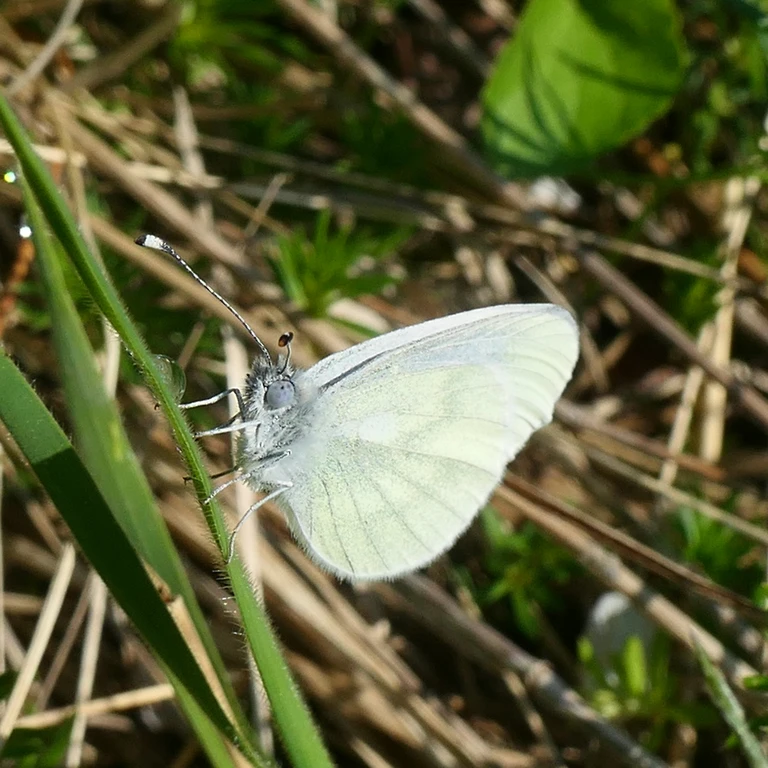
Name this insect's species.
Leptidea sinapis/juvernica
